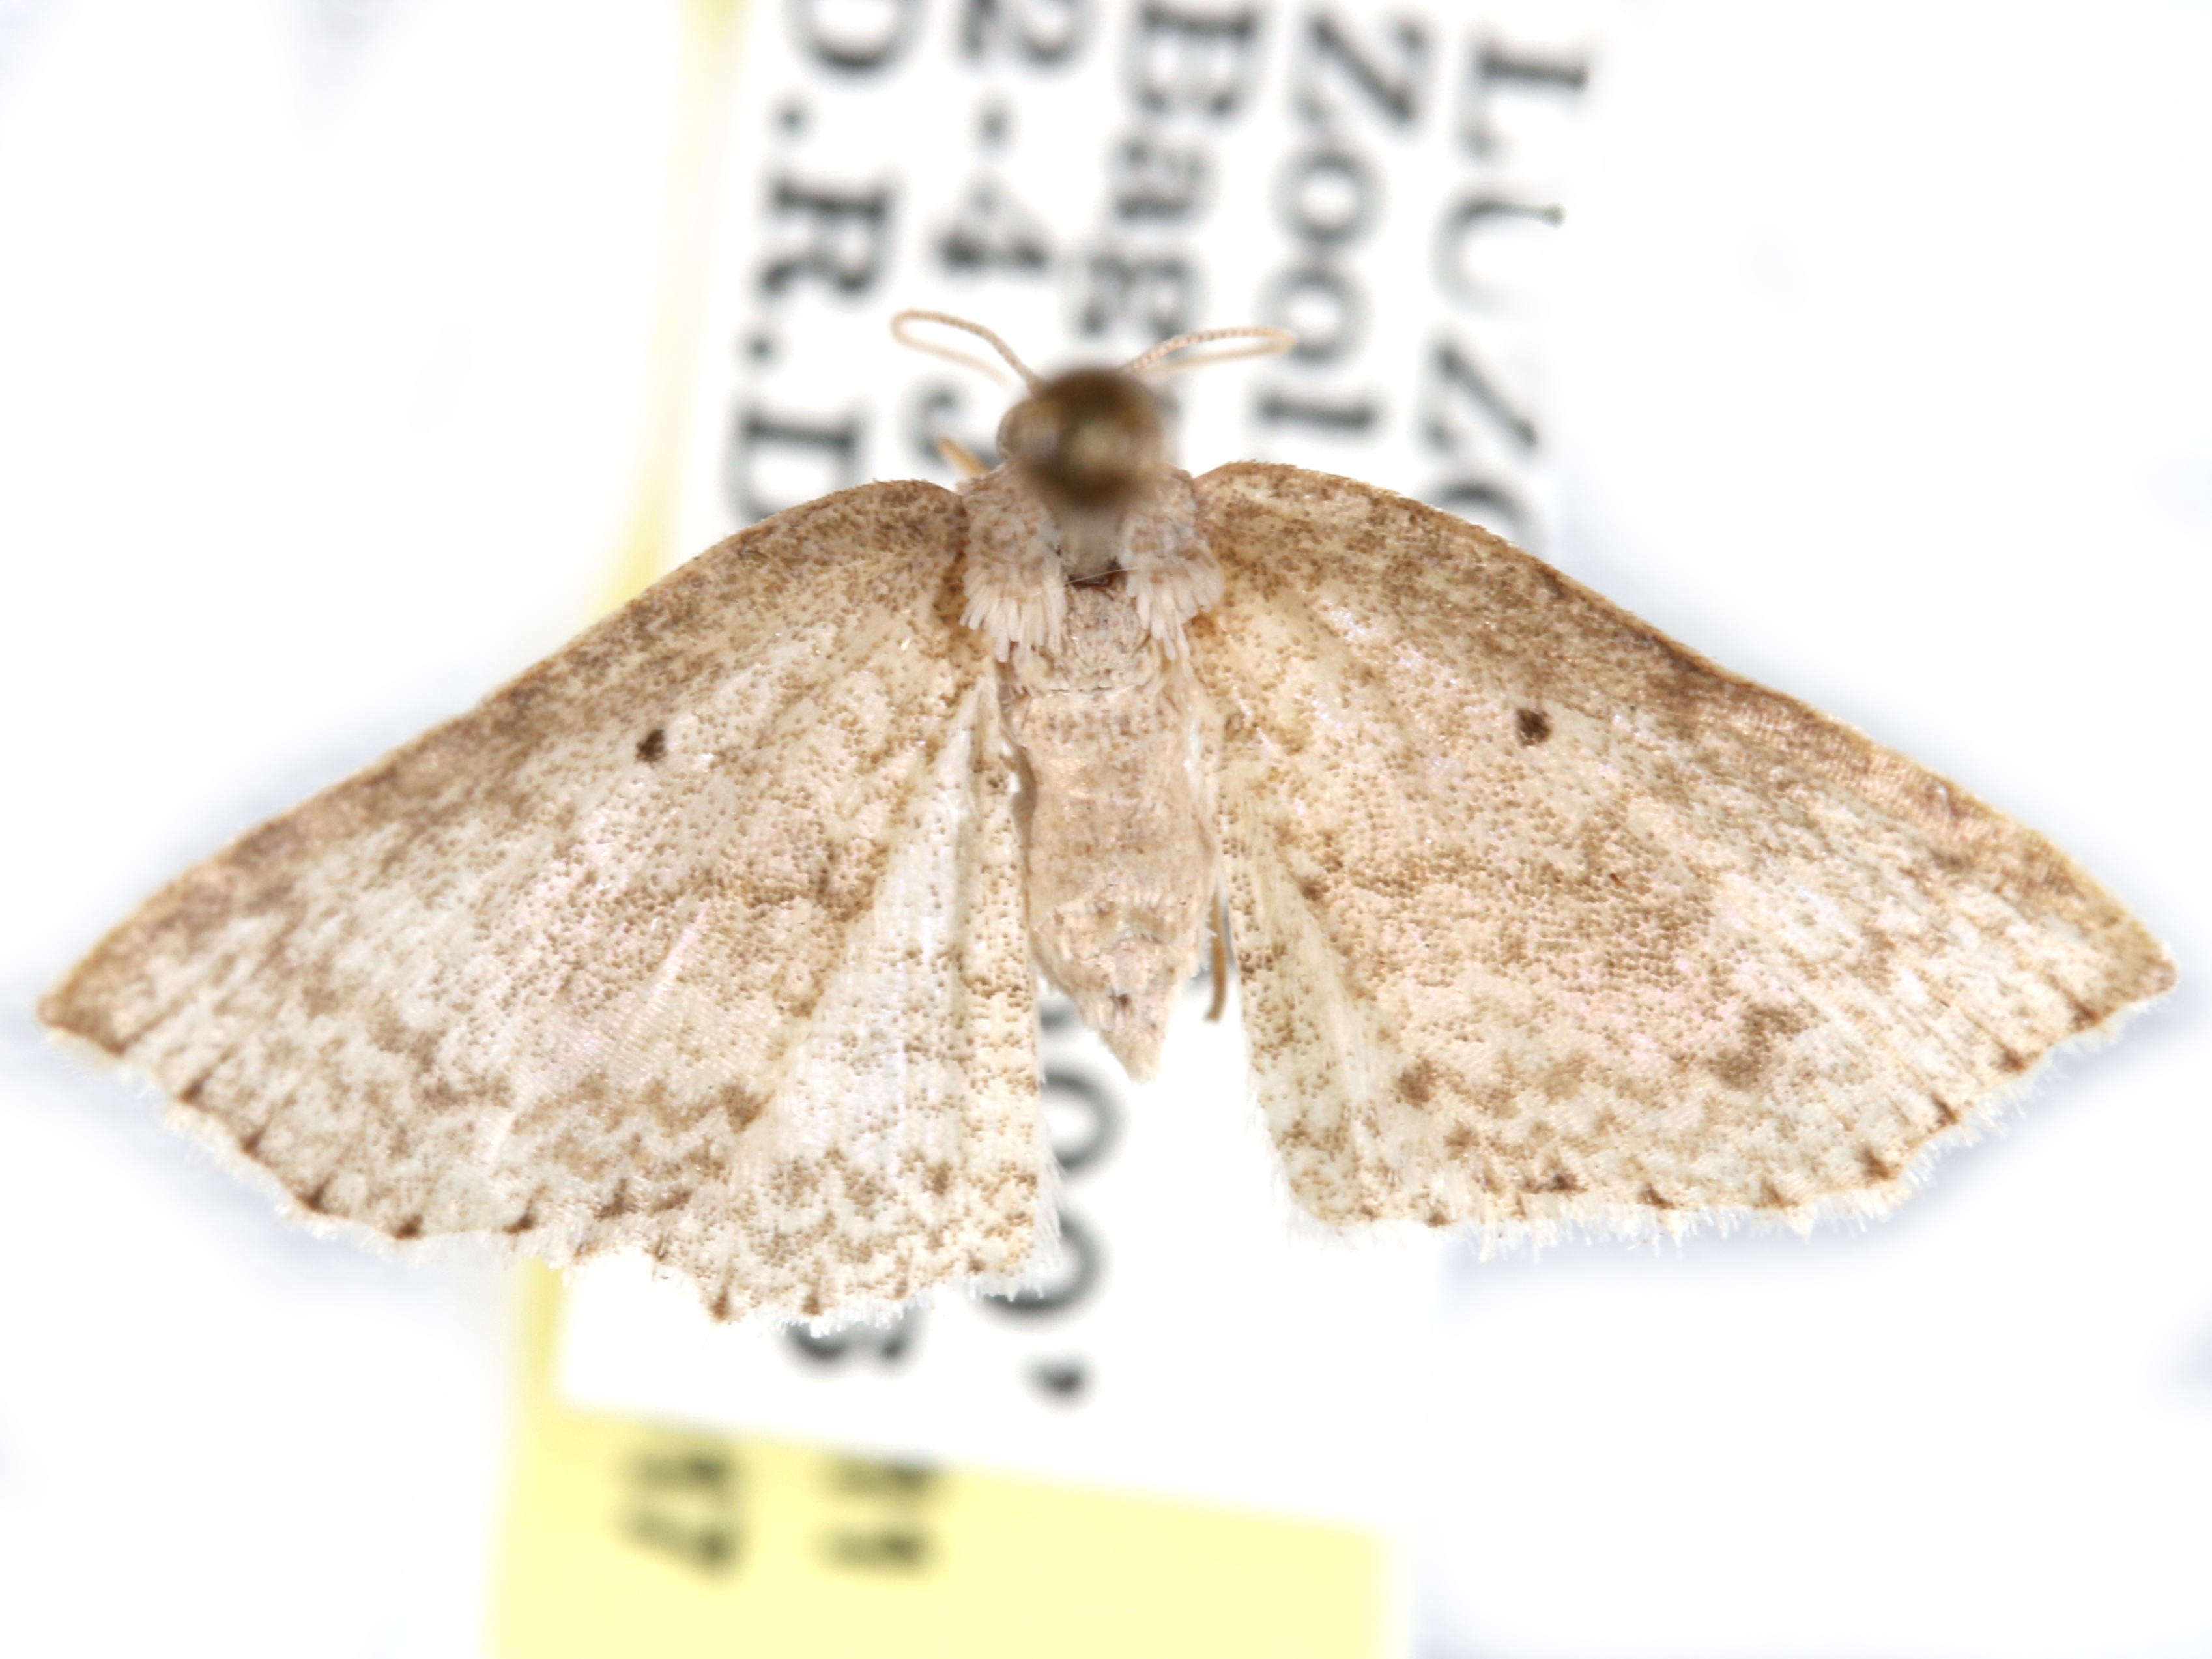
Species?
Dunira sarconis
